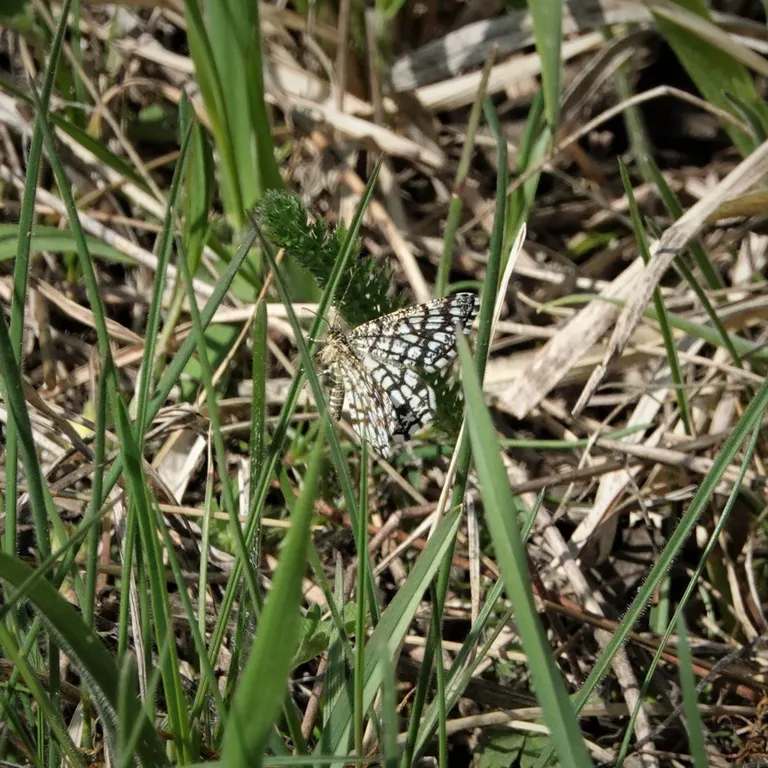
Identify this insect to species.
Chiasmia clathrata
